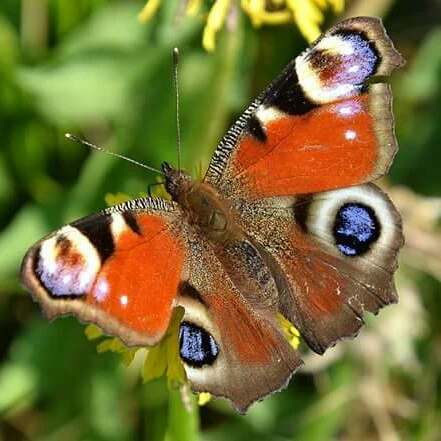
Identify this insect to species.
Aglais io
